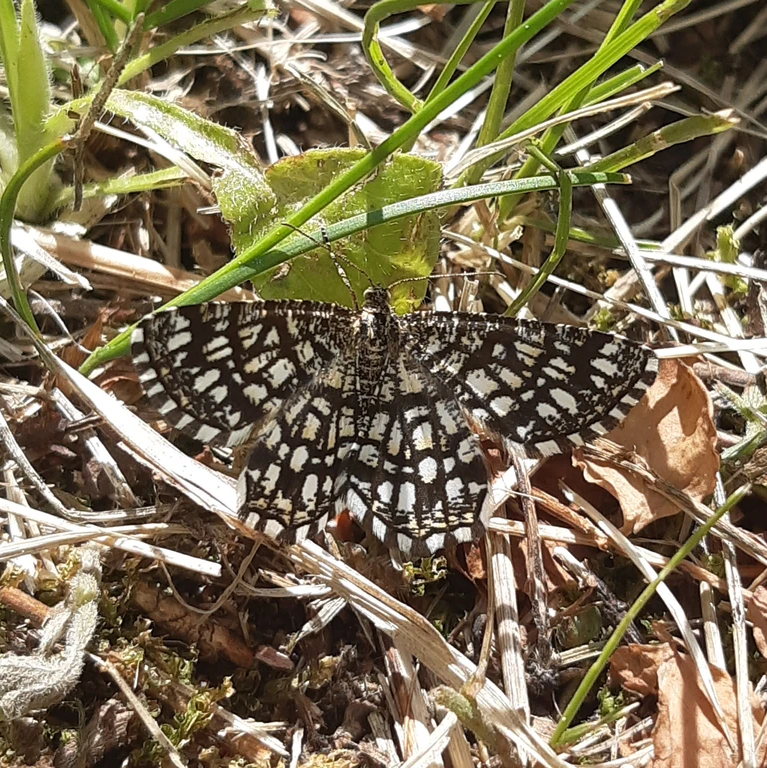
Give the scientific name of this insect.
Chiasmia clathrata
